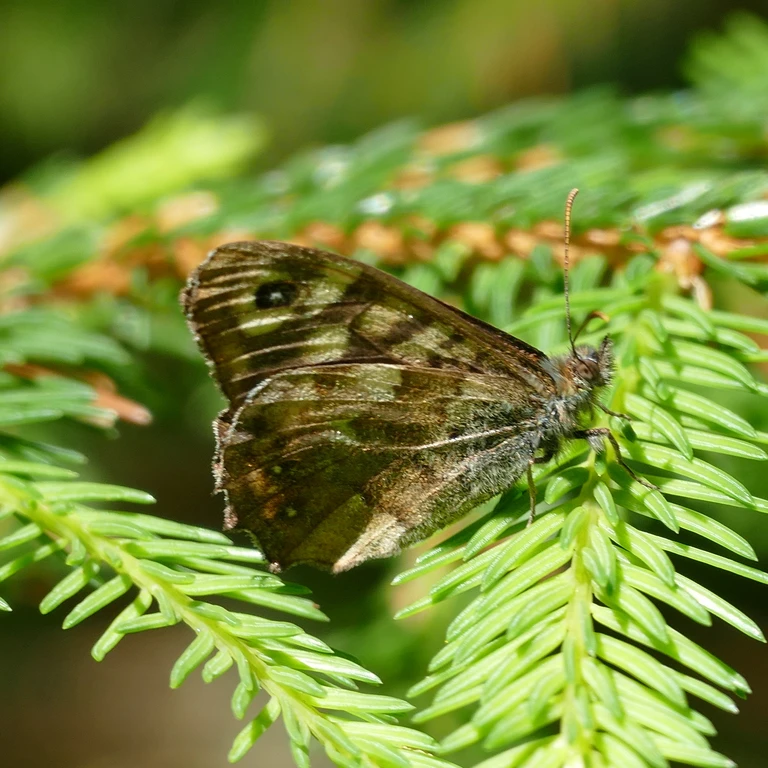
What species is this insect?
Pararge aegeria
